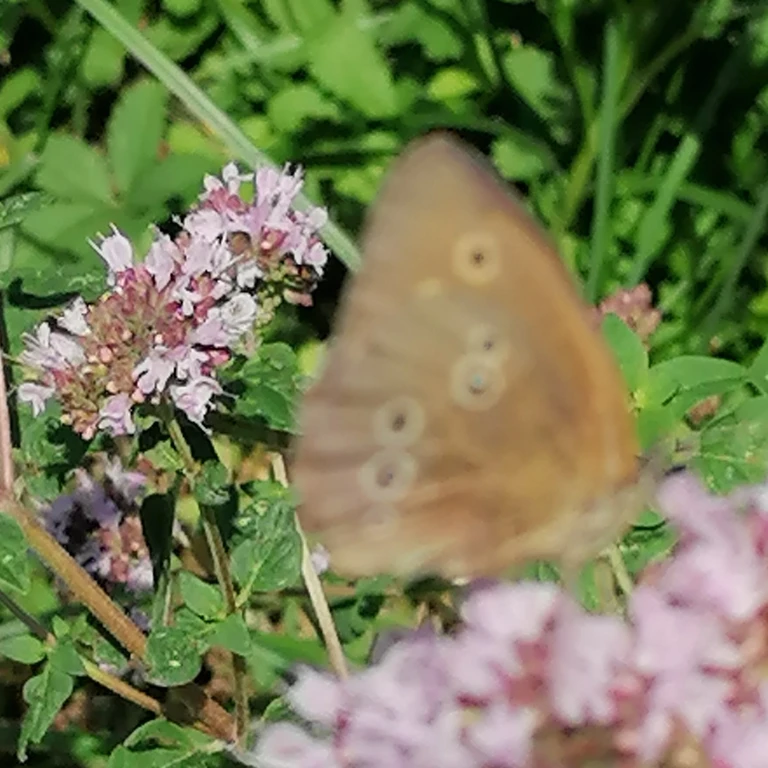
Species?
Aphantopus hyperantus
